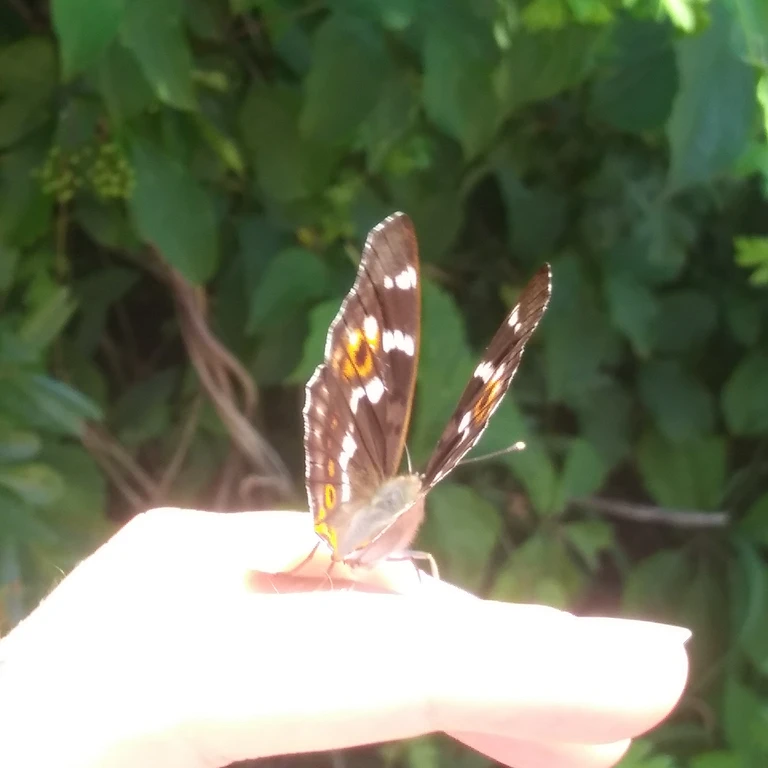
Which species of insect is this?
Apatura ilia
